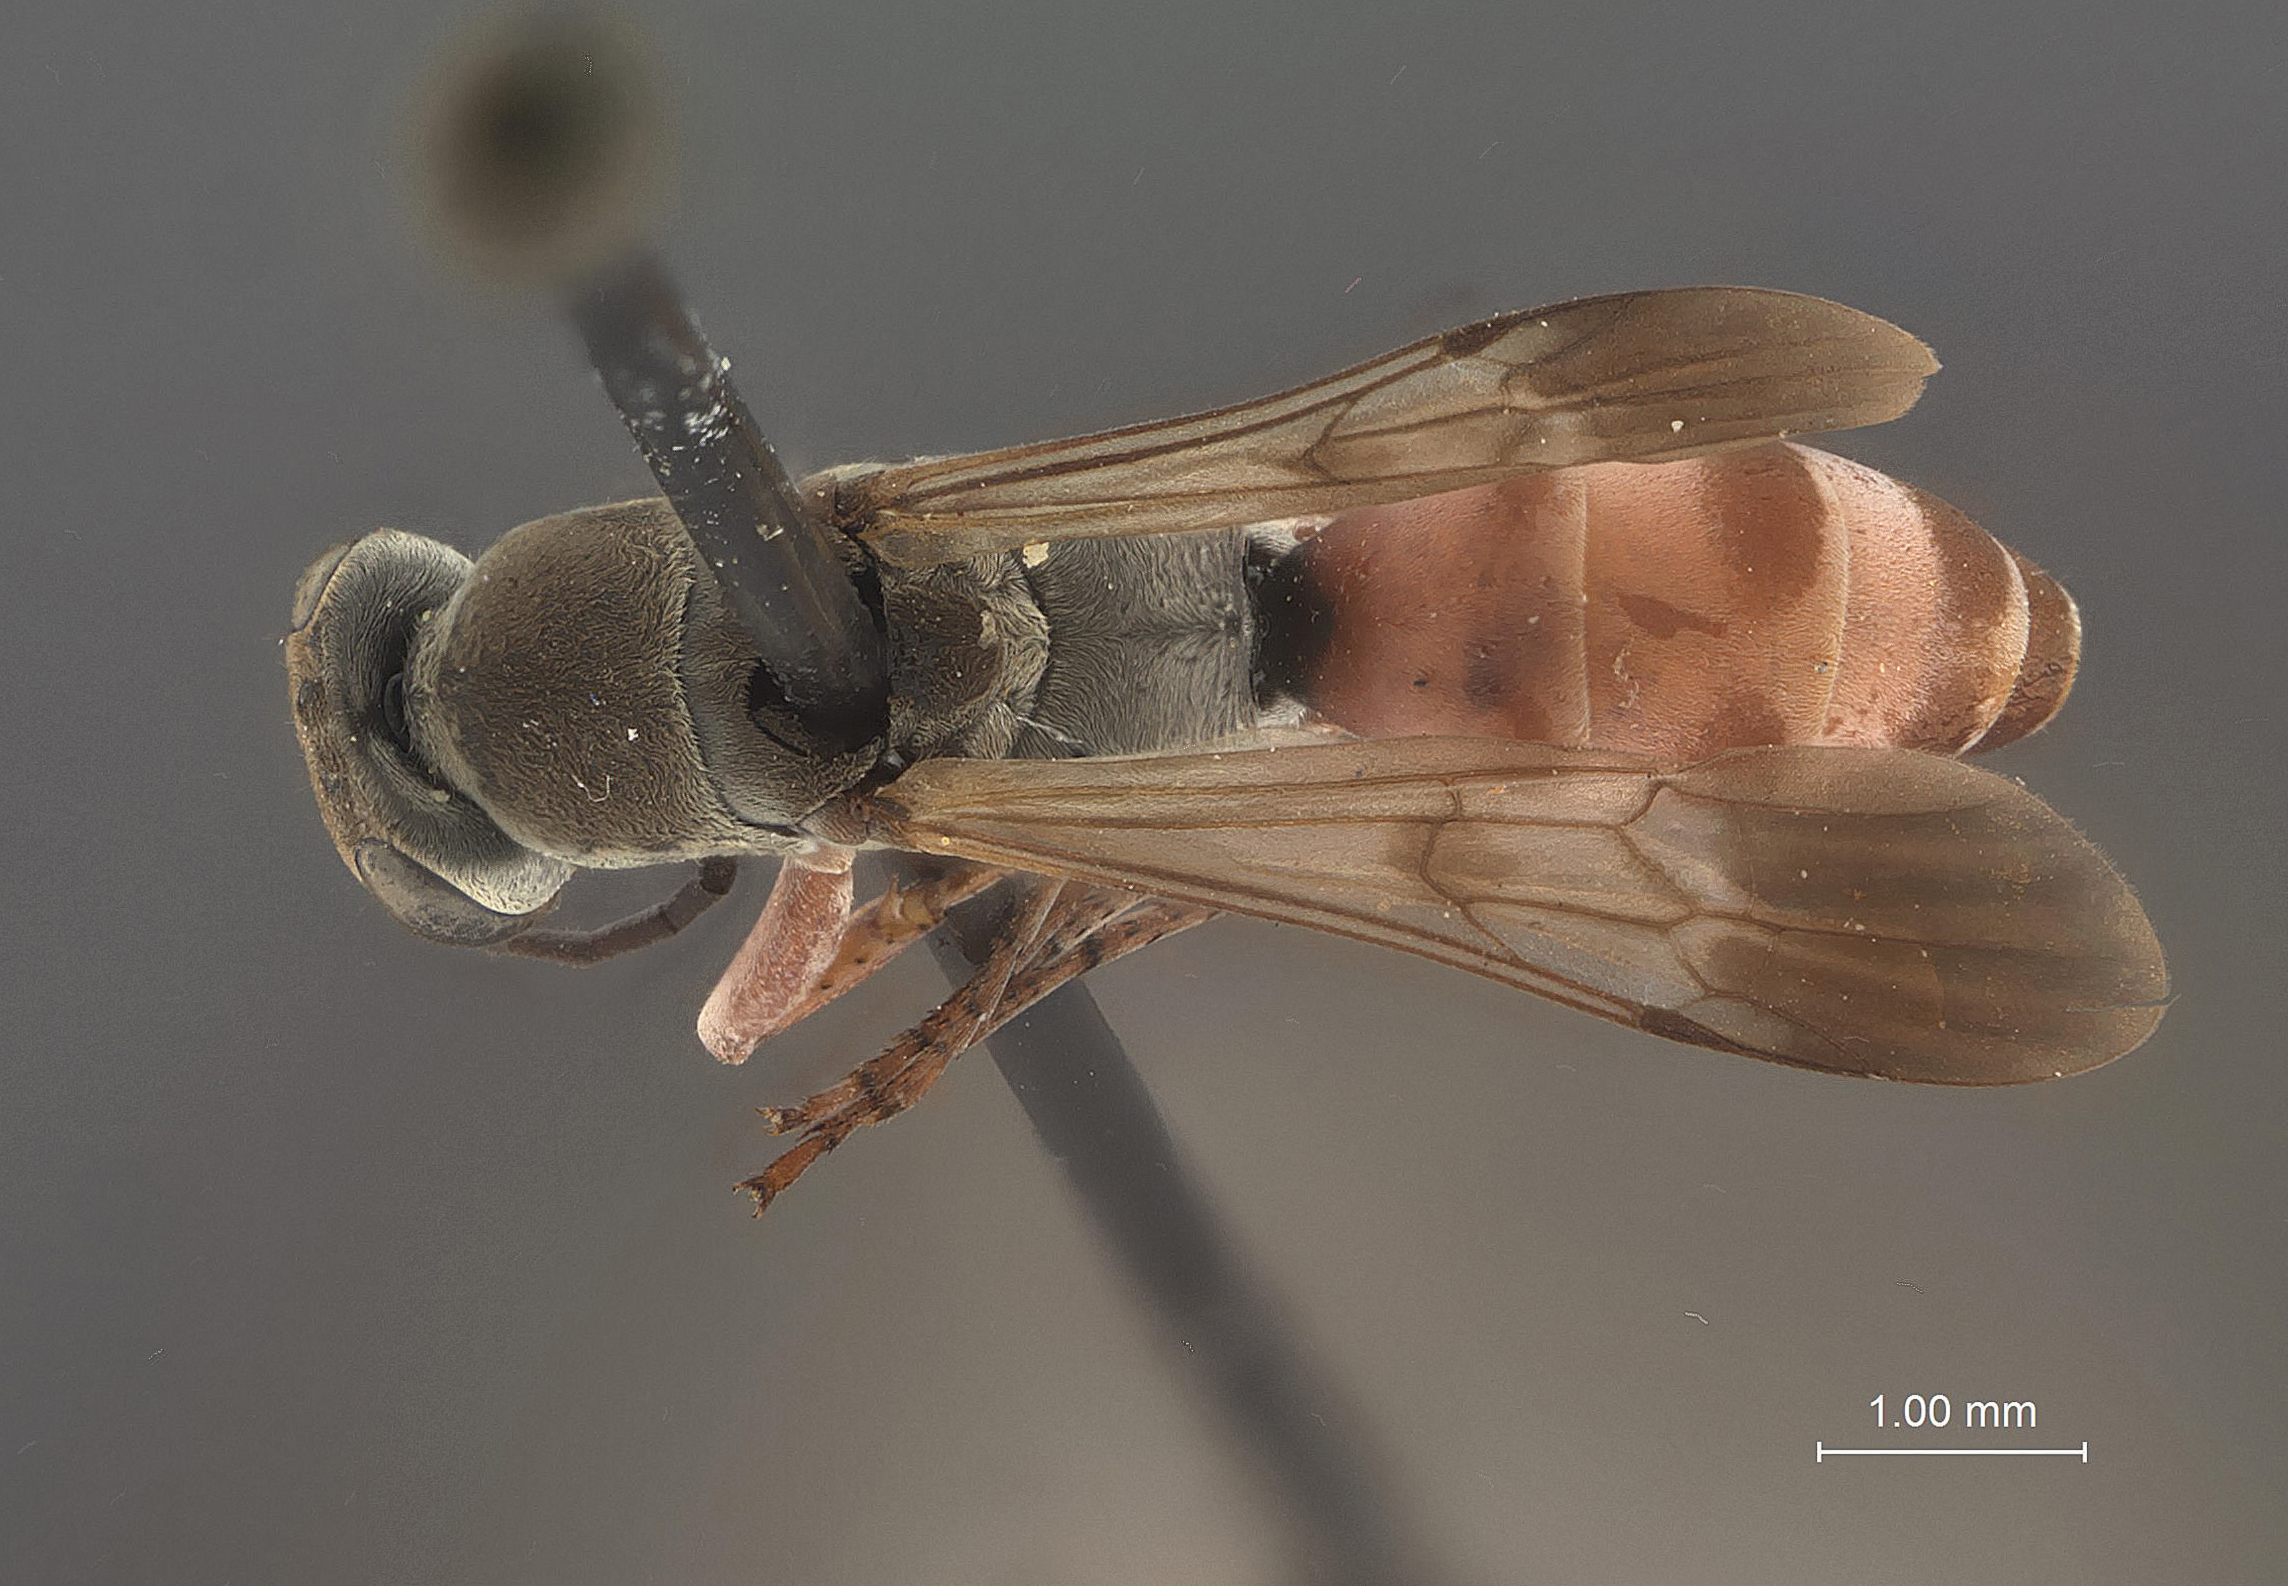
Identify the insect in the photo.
Allaporus fascipennis
